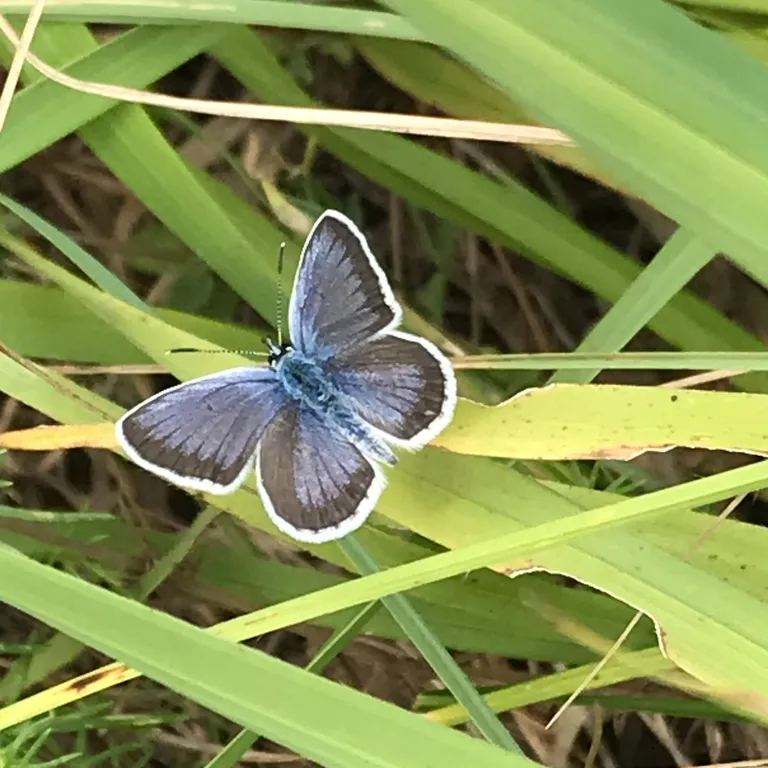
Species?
Plebejus argus
